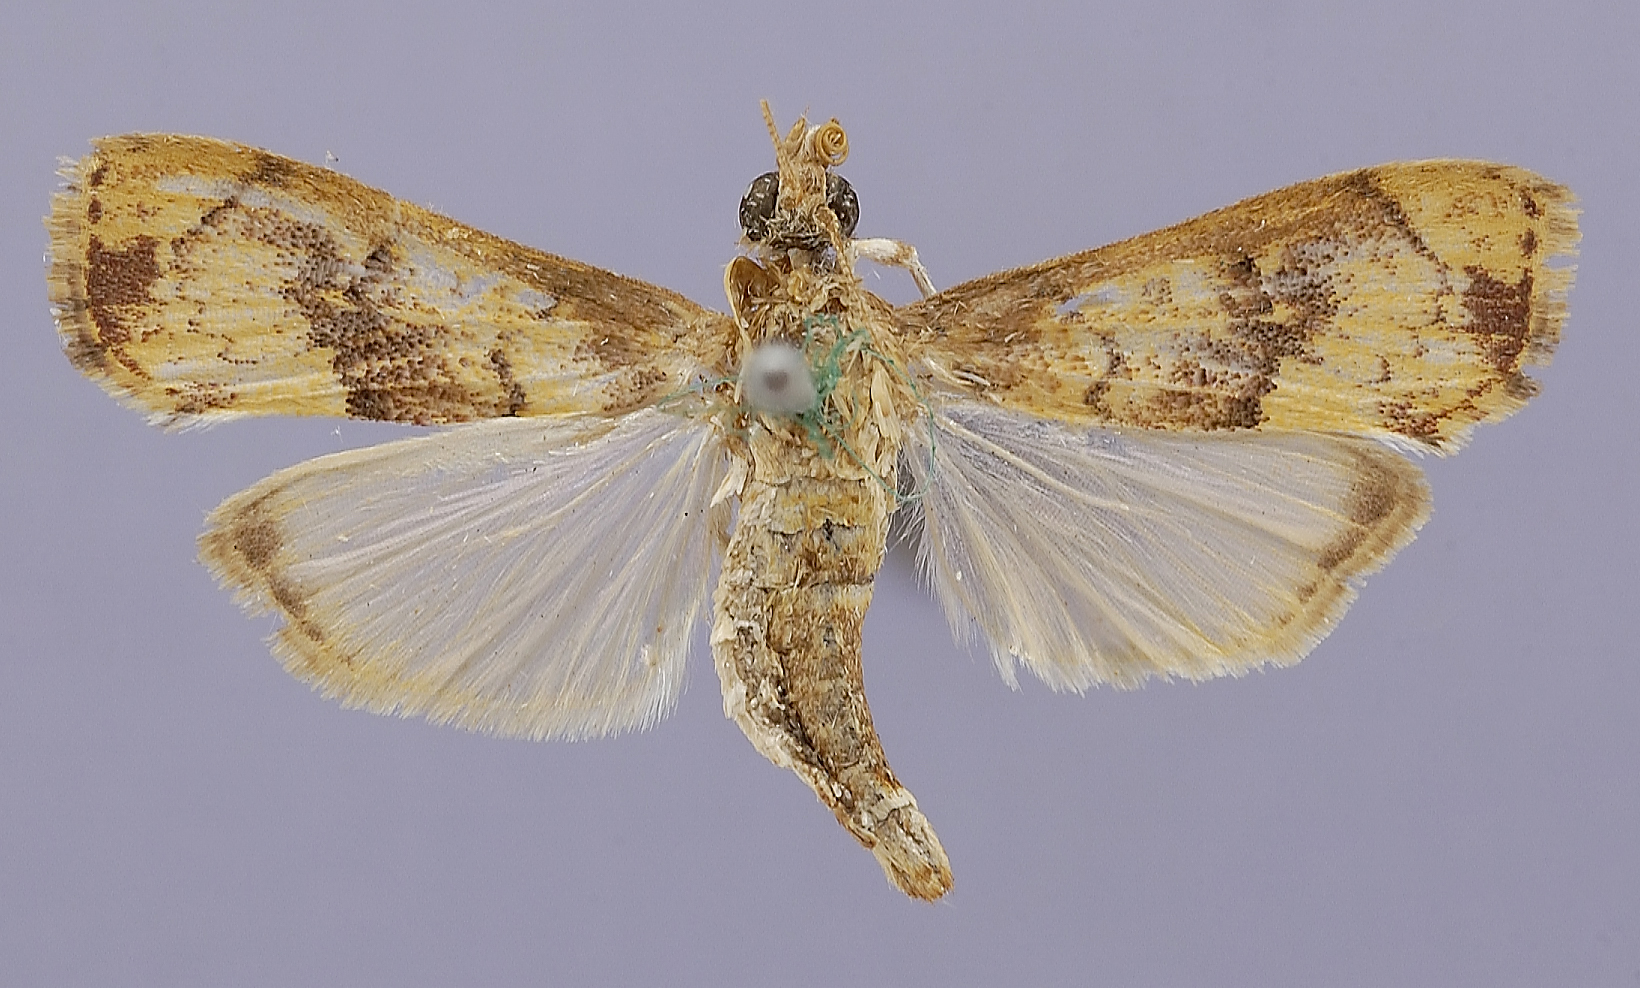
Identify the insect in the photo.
Liopasia surinamalis
